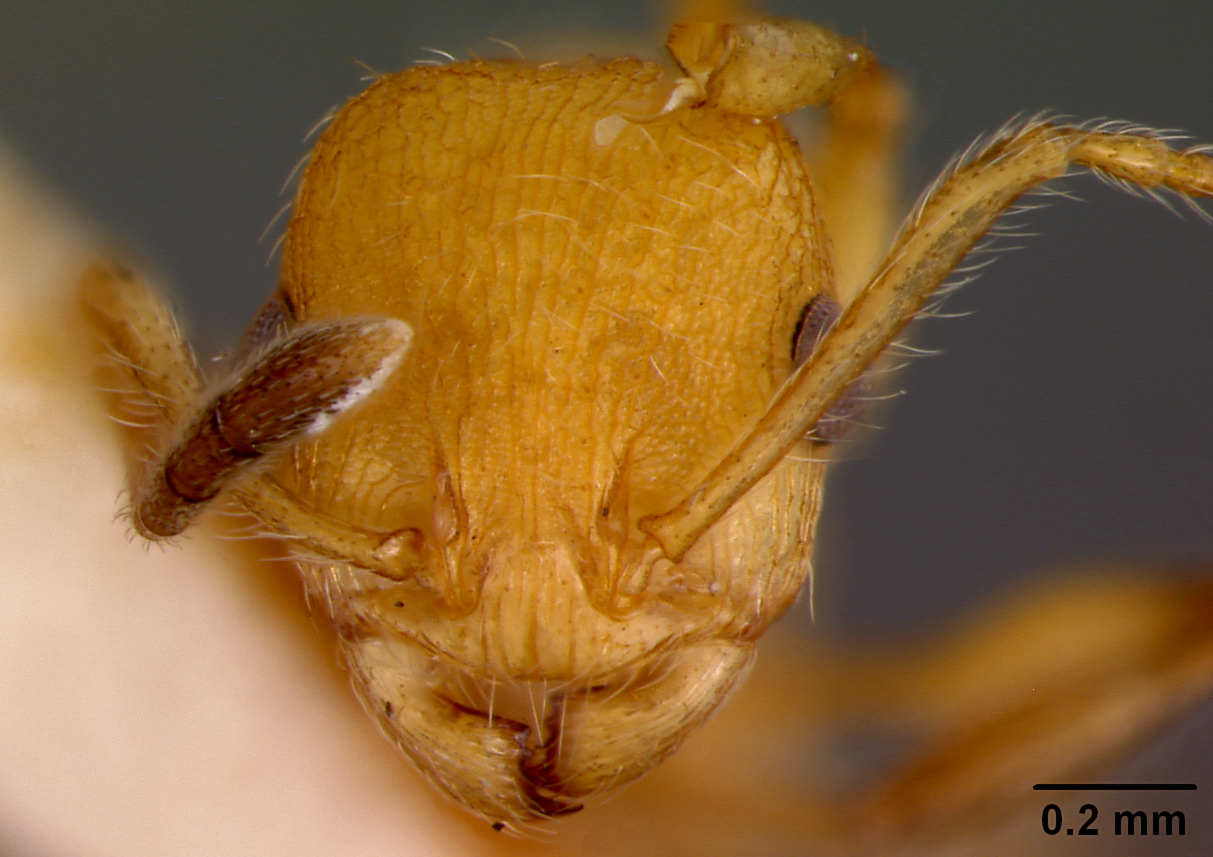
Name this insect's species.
Macromischa azteca
